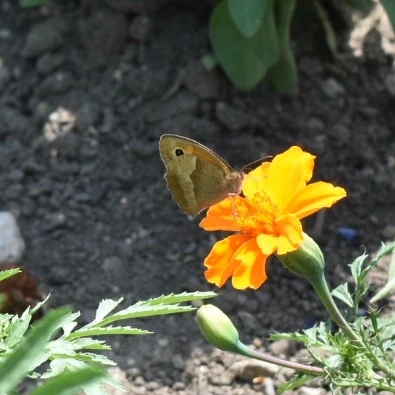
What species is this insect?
Maniola jurtina
